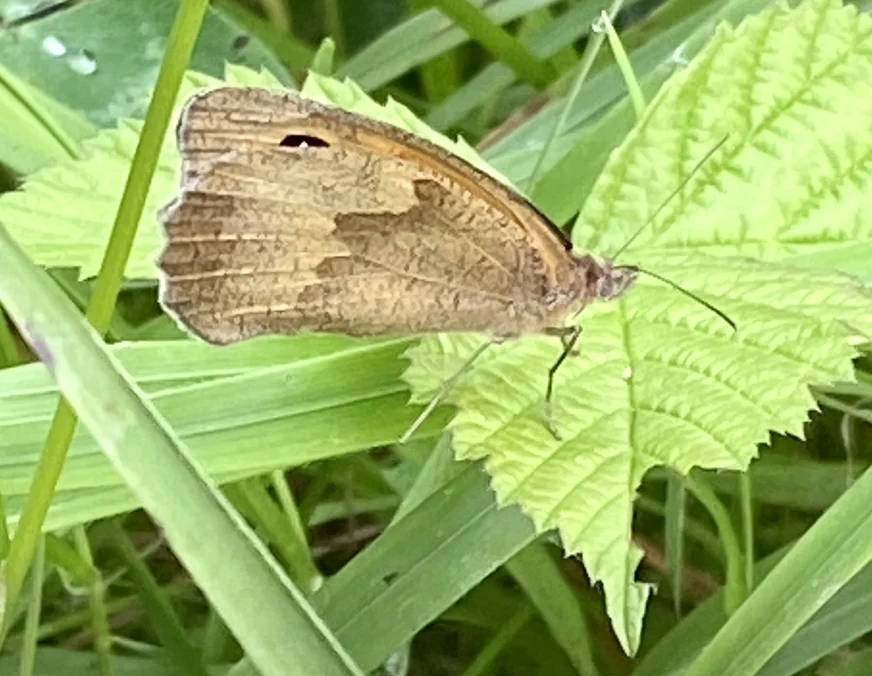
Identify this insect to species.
Maniola jurtina
